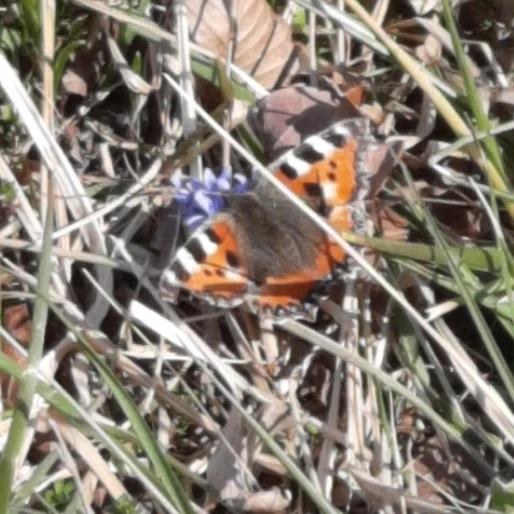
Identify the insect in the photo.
Aglais urticae
